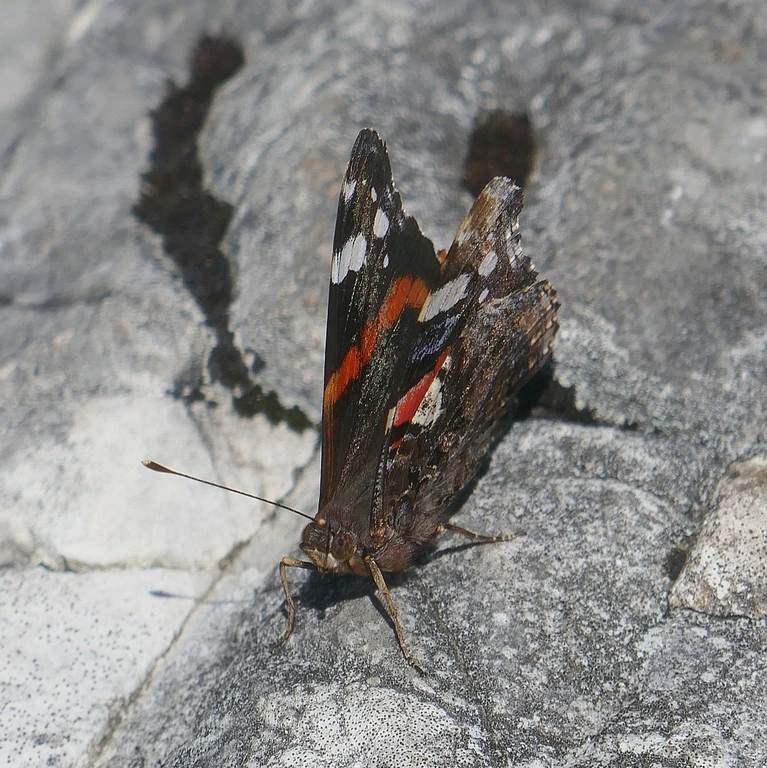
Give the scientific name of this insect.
Vanessa atalanta
